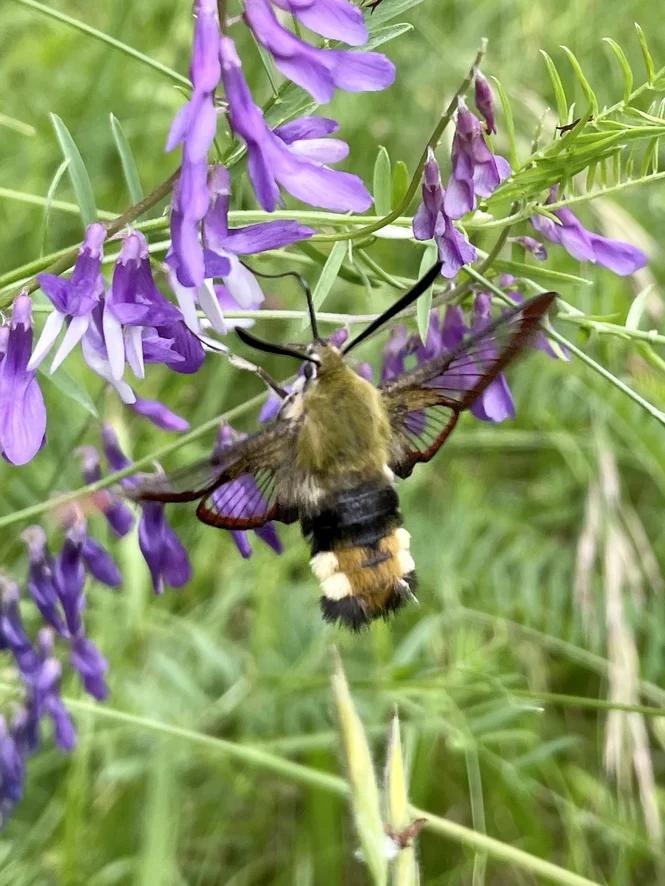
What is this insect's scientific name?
Hemaris fuciformis
